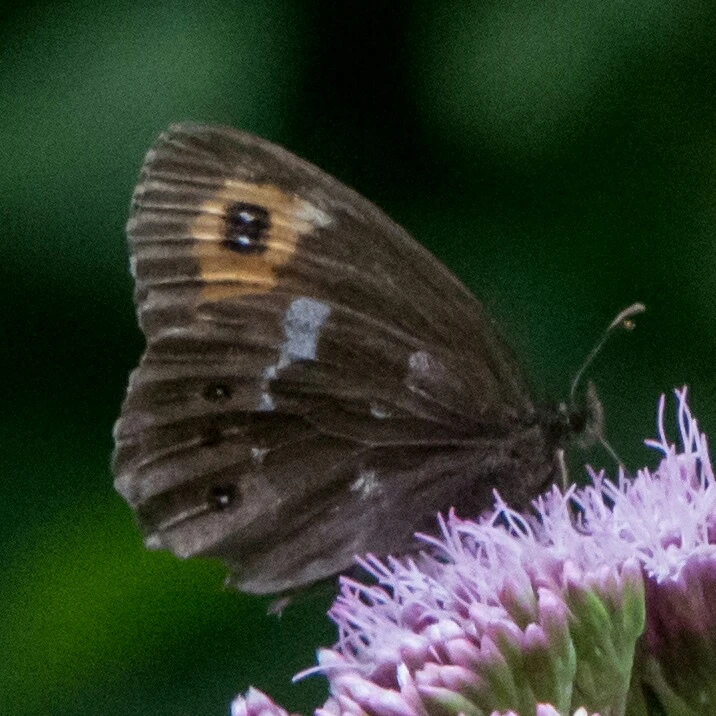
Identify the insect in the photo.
Erebia ligea
